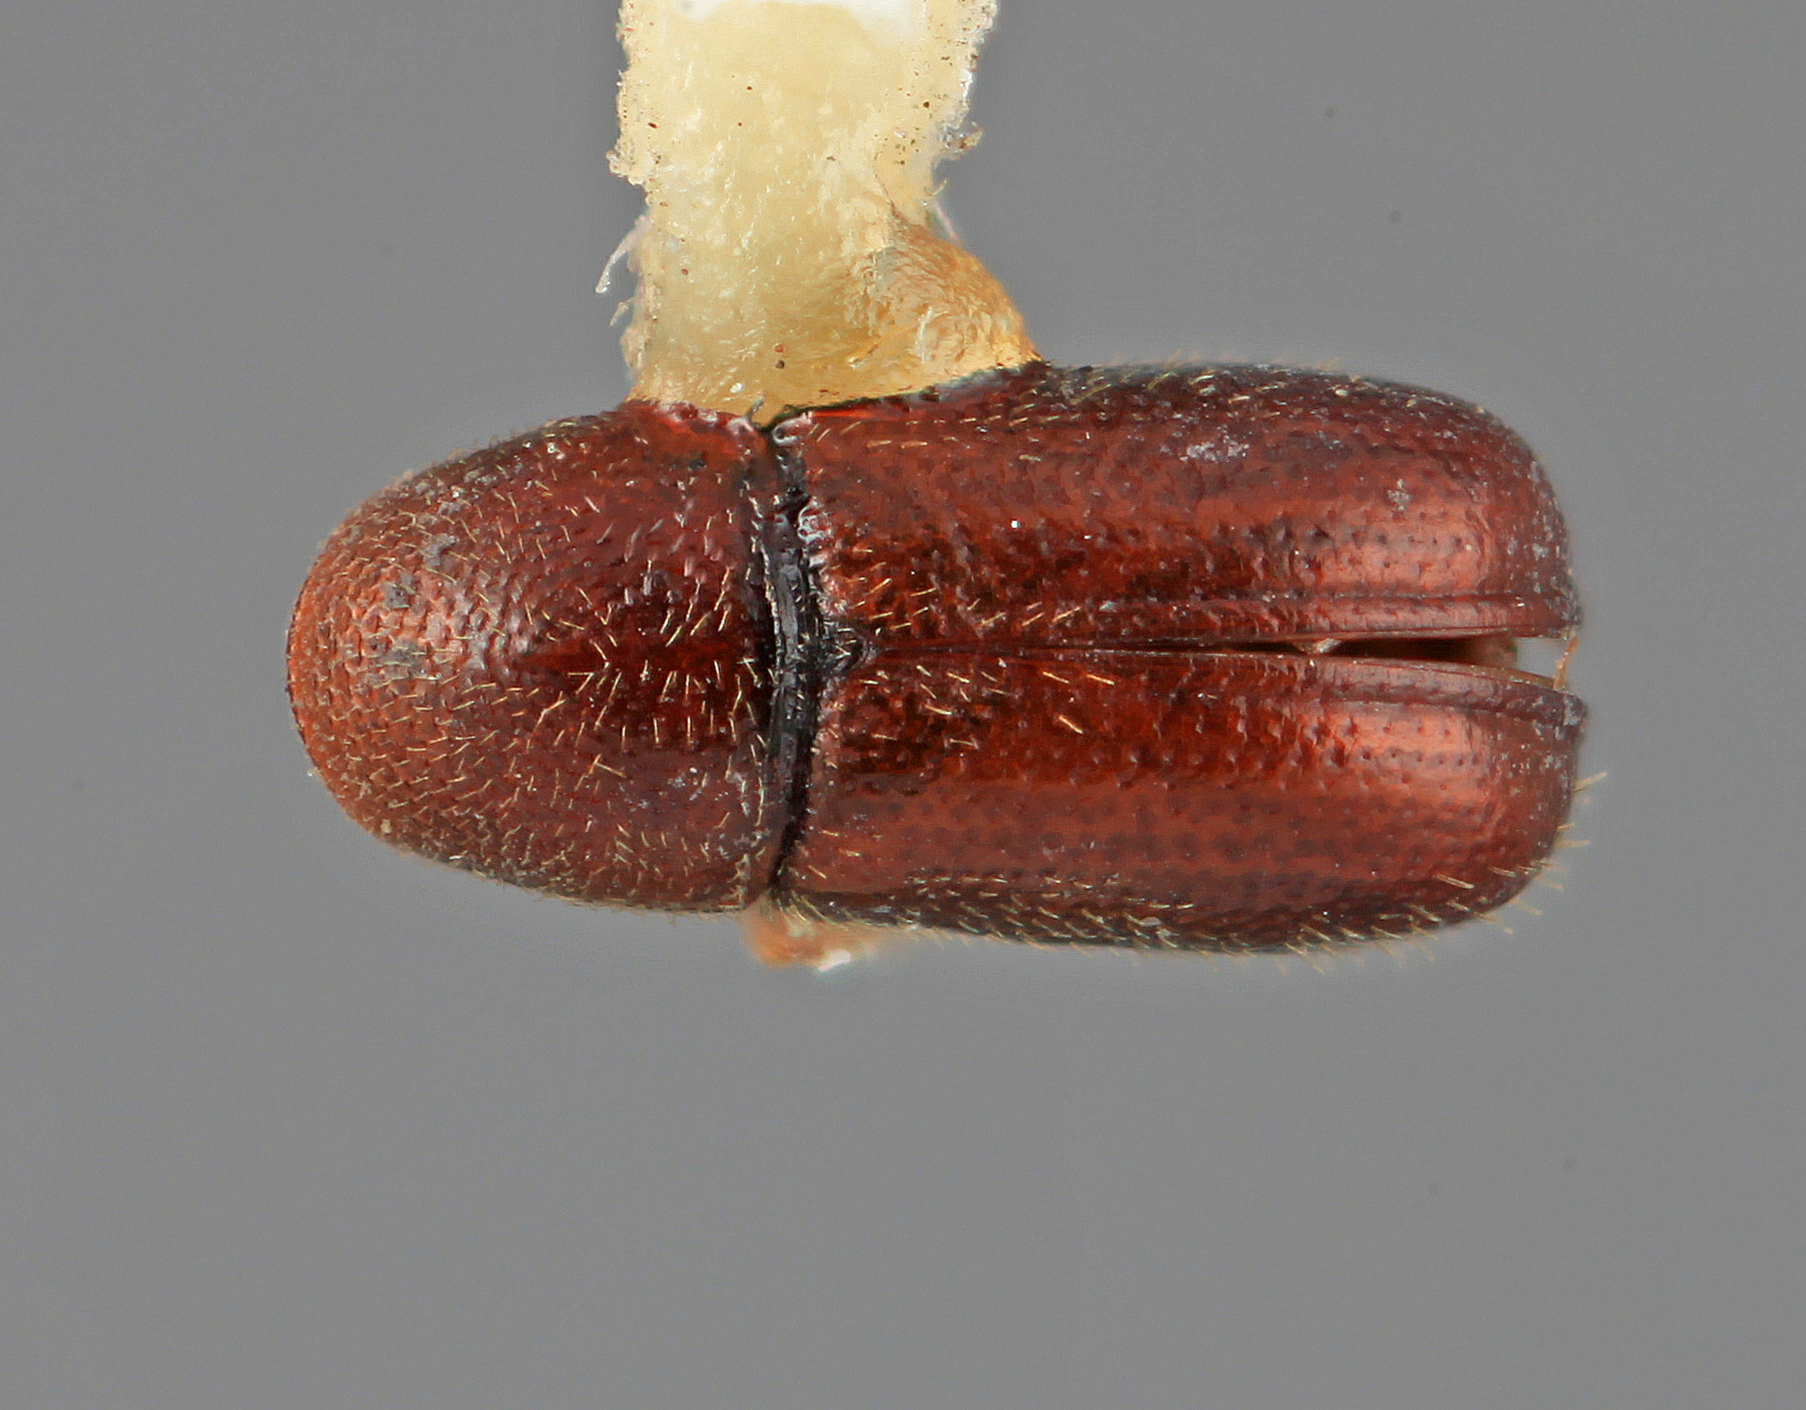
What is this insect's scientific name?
Araptus parvistriatus
